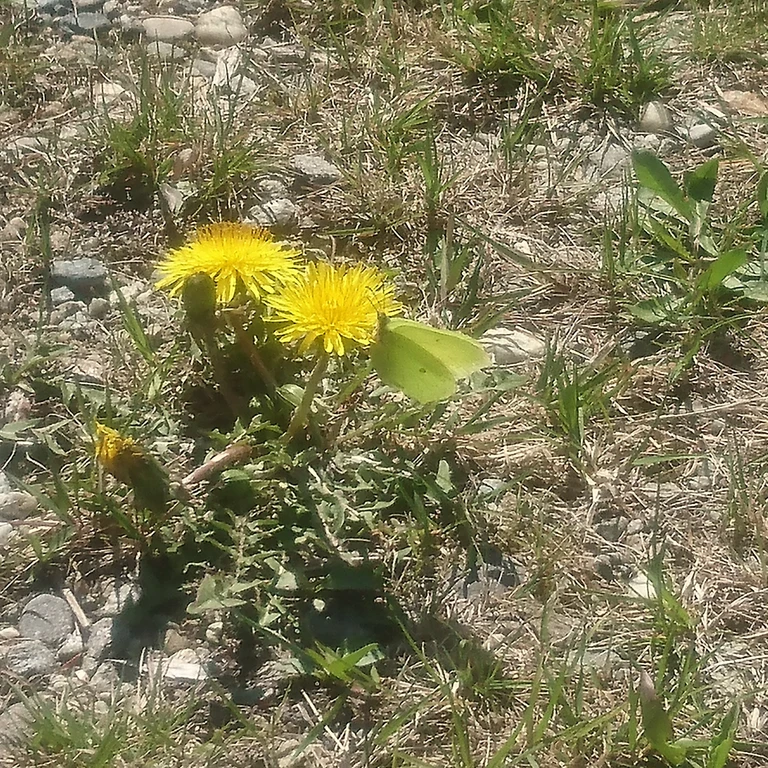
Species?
Gonepteryx rhamni
